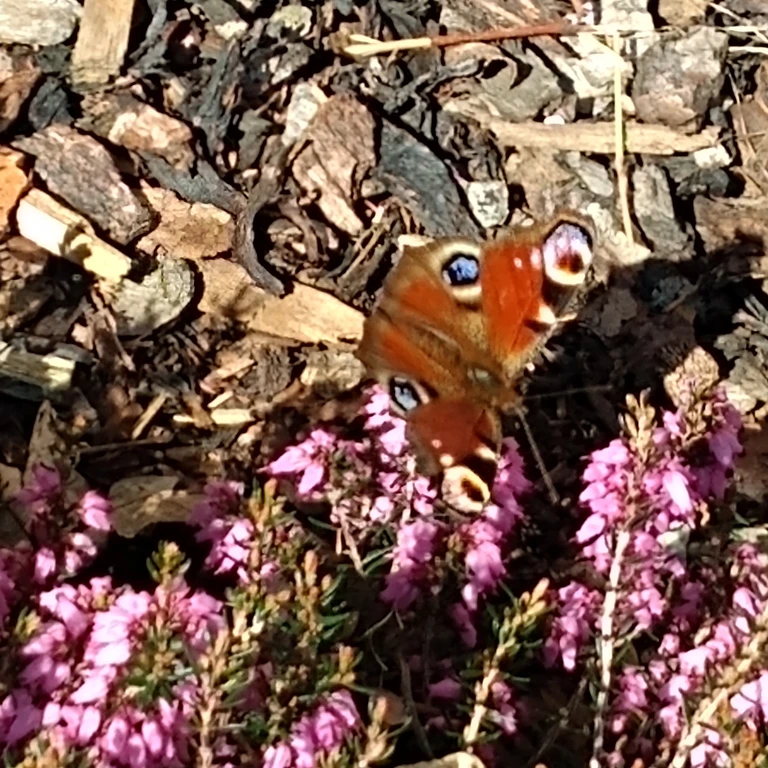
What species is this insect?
Aglais io
